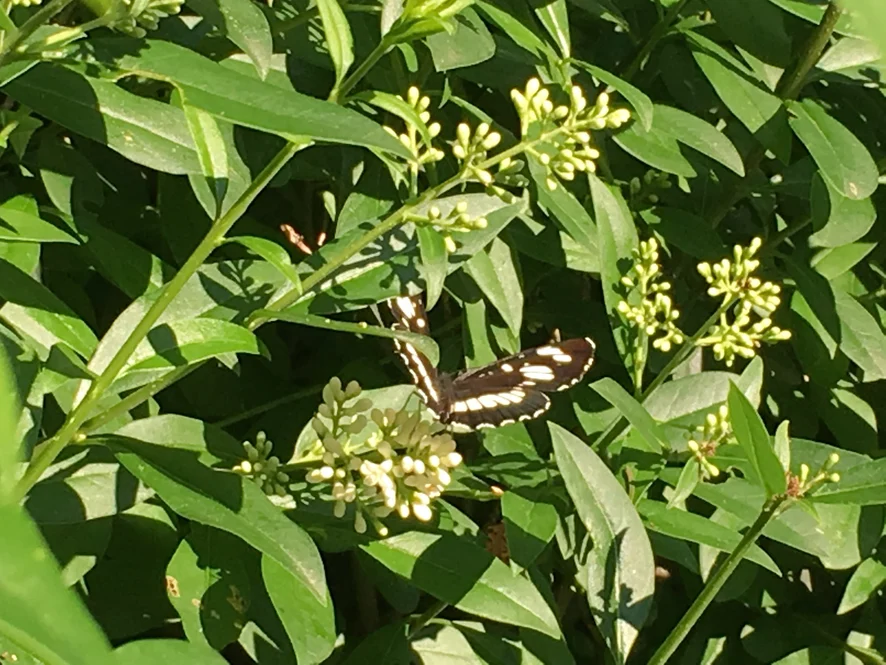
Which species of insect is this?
Neptis rivularis
